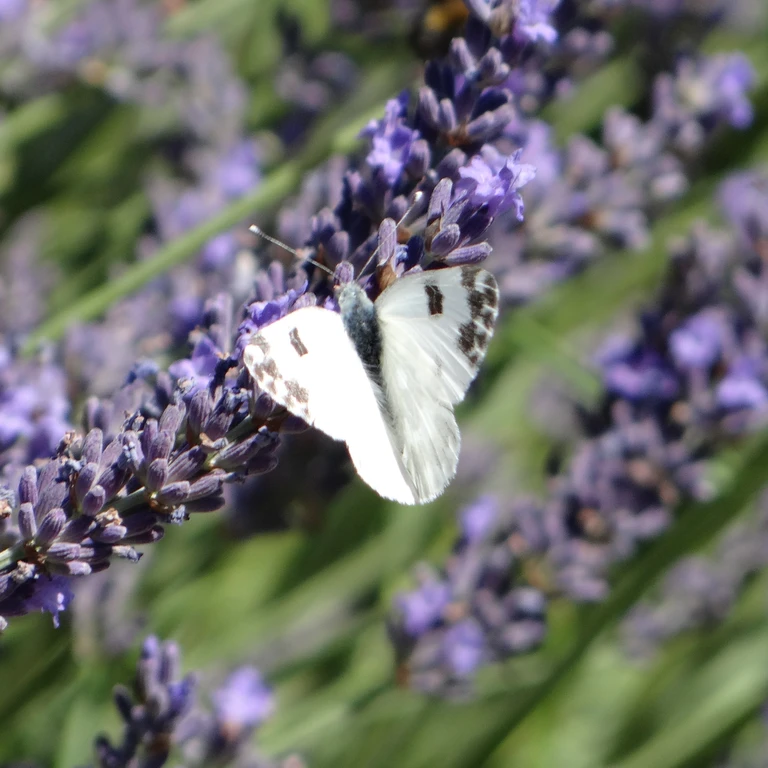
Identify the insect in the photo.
Pontia edusa
